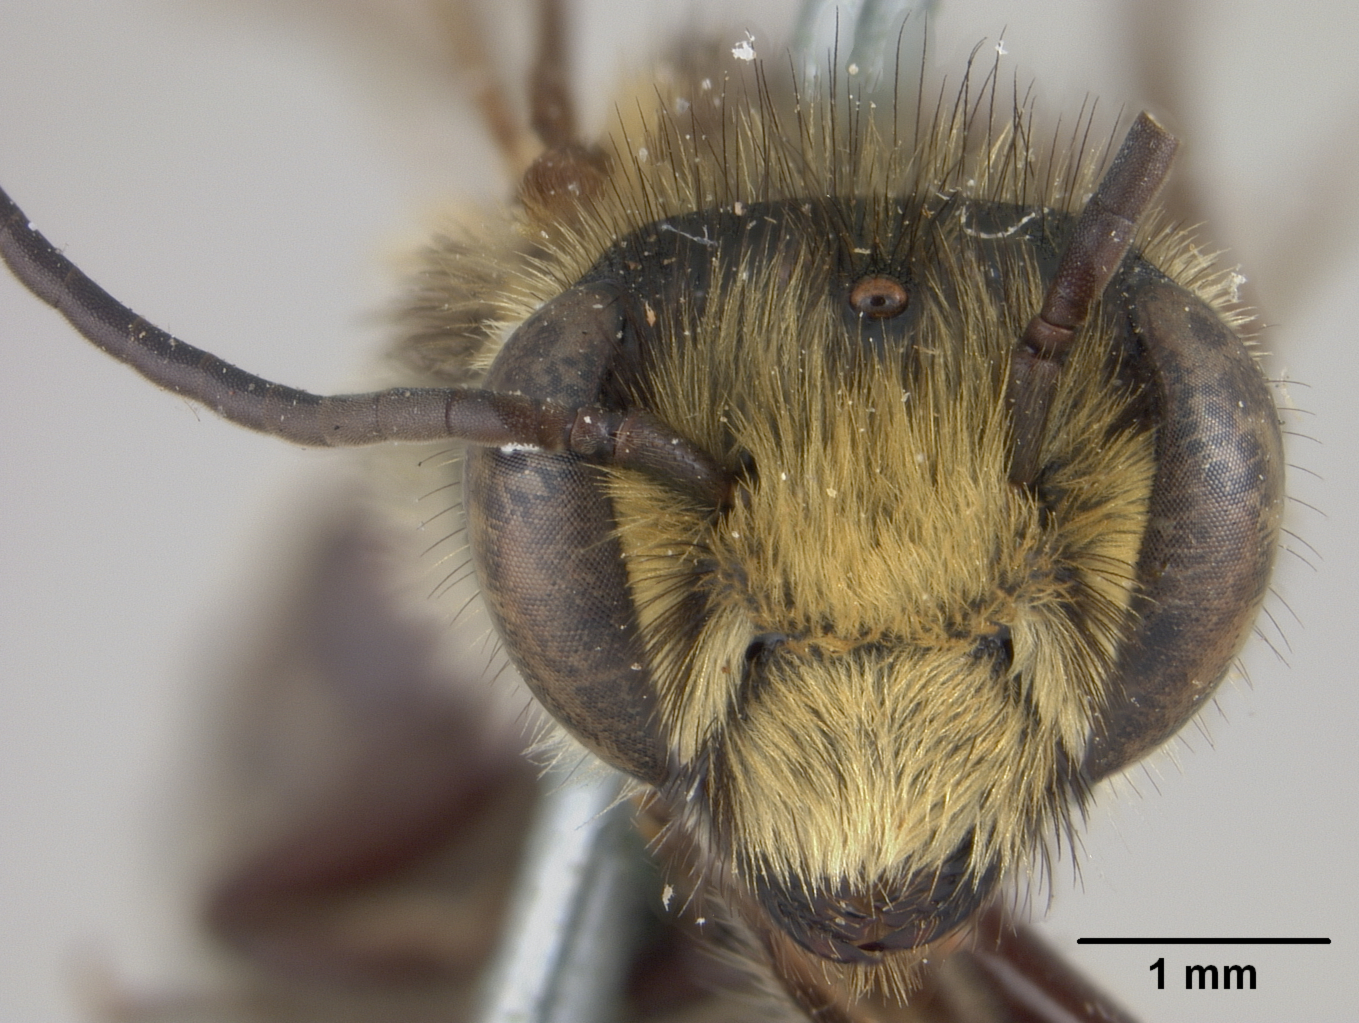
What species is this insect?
Megachile minima
